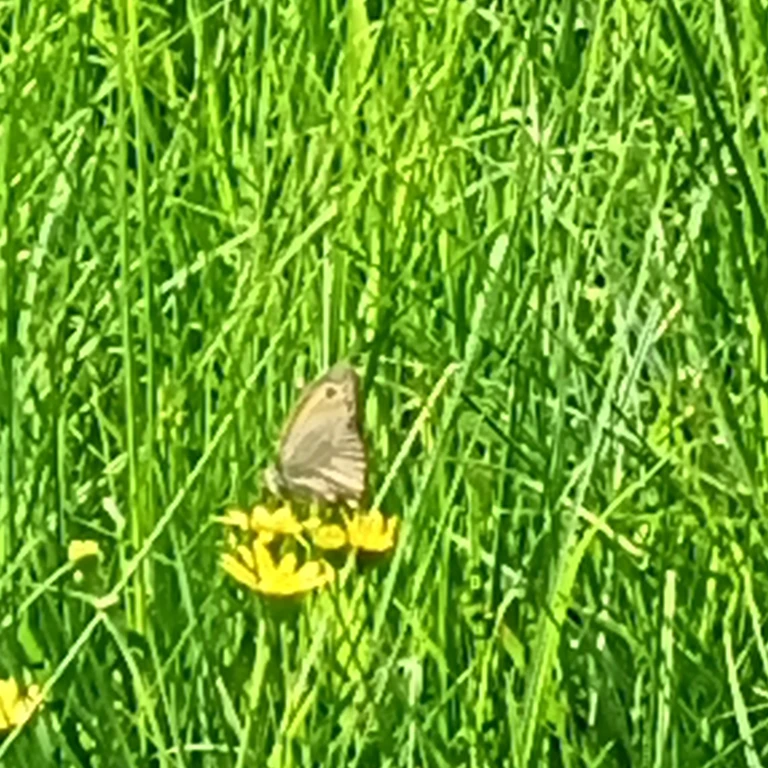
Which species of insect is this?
Maniola jurtina
